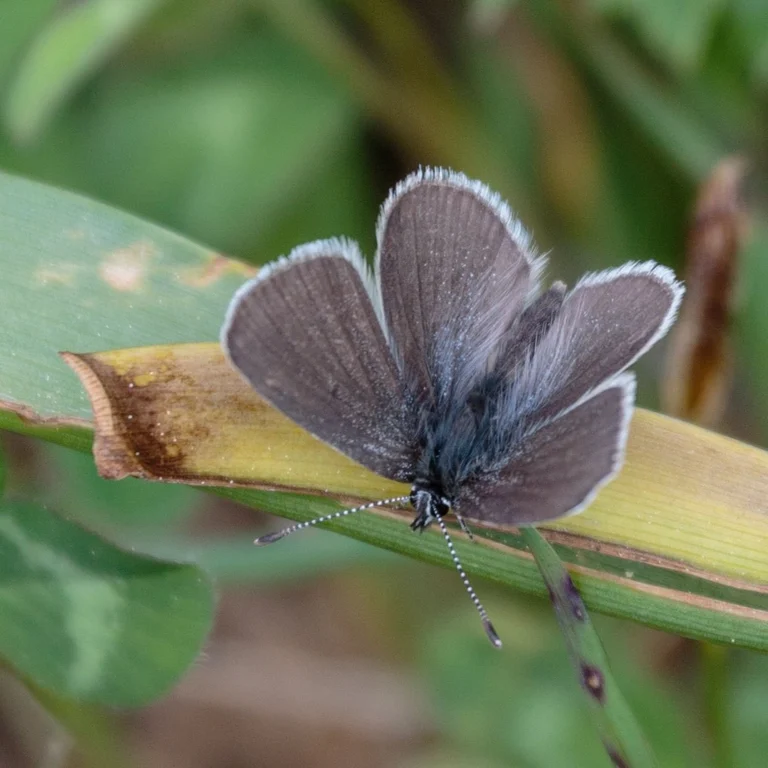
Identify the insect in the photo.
Cupido minimus
